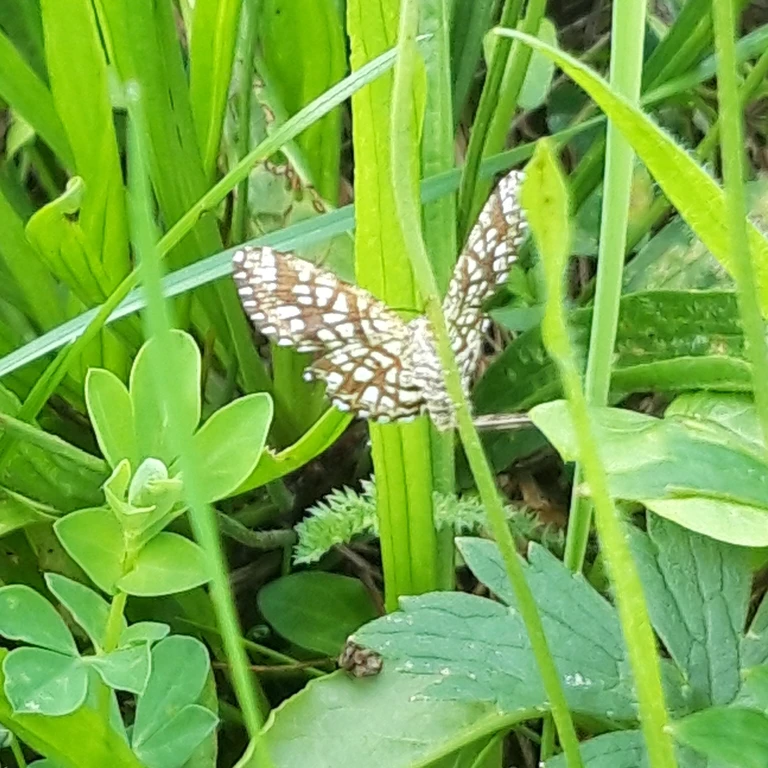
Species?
Chiasmia clathrata
